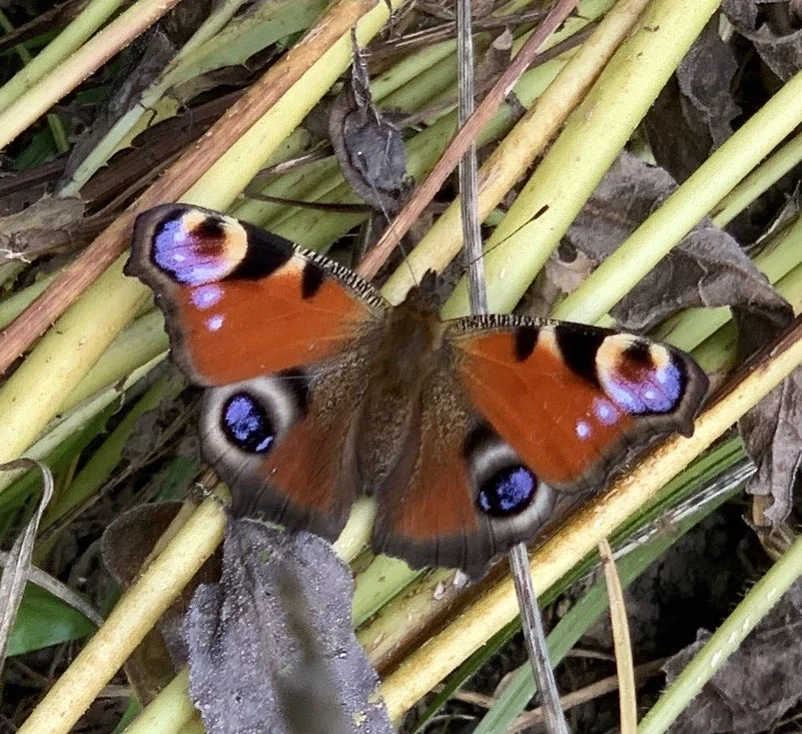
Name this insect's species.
Aglais io
